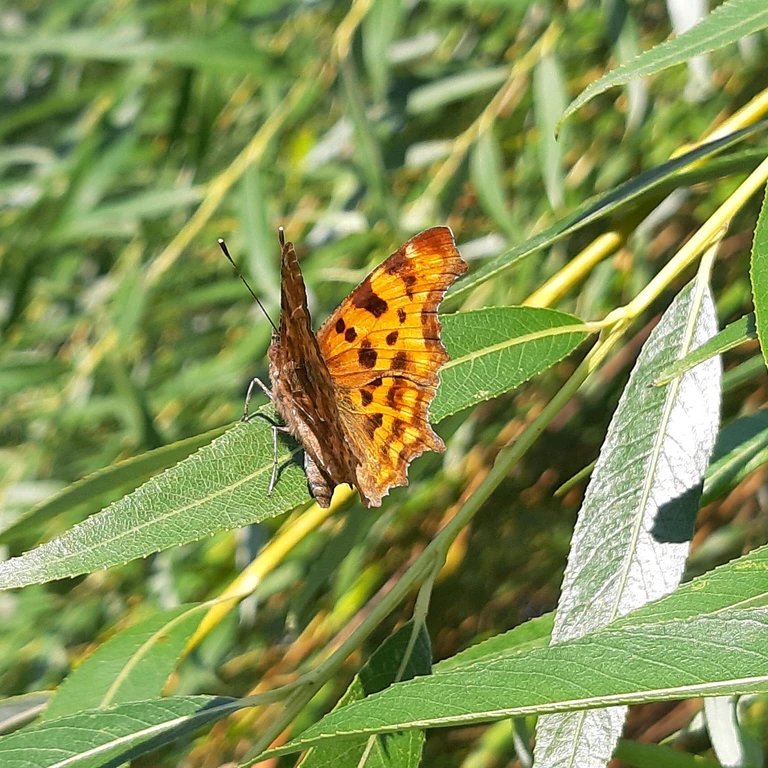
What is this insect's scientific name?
Polygonia c-album
